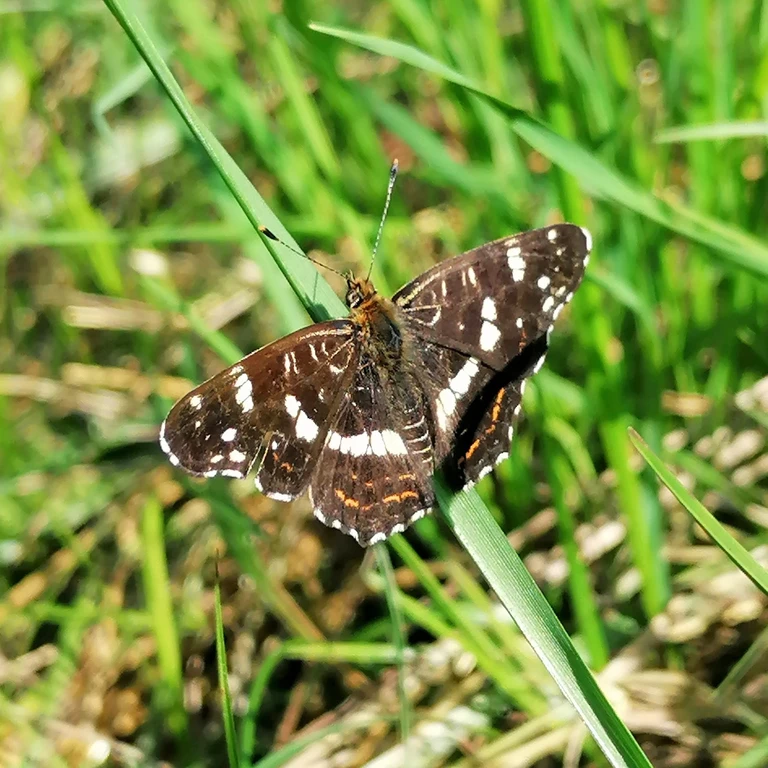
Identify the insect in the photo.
Araschnia levana
